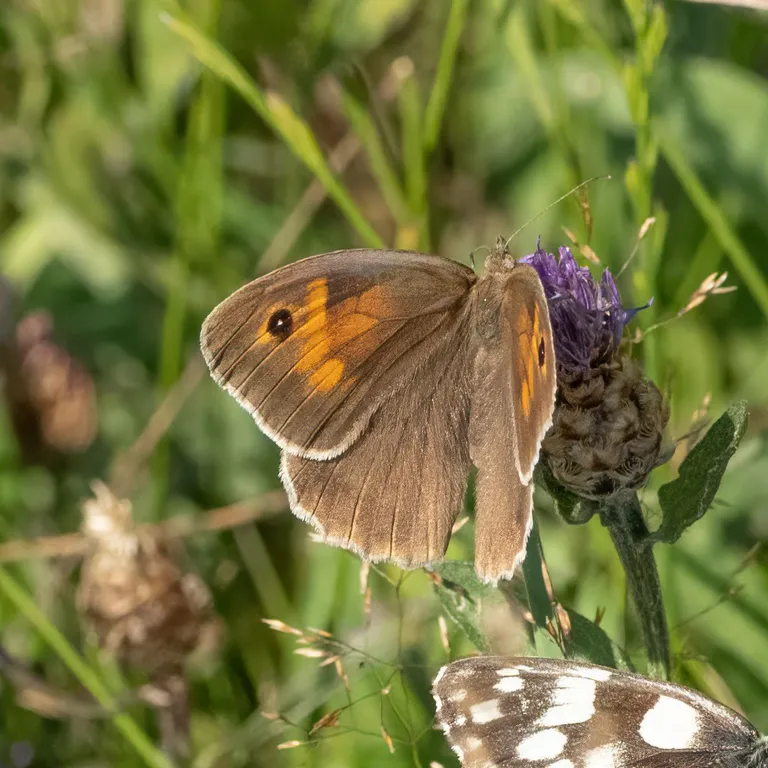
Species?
Maniola jurtina
